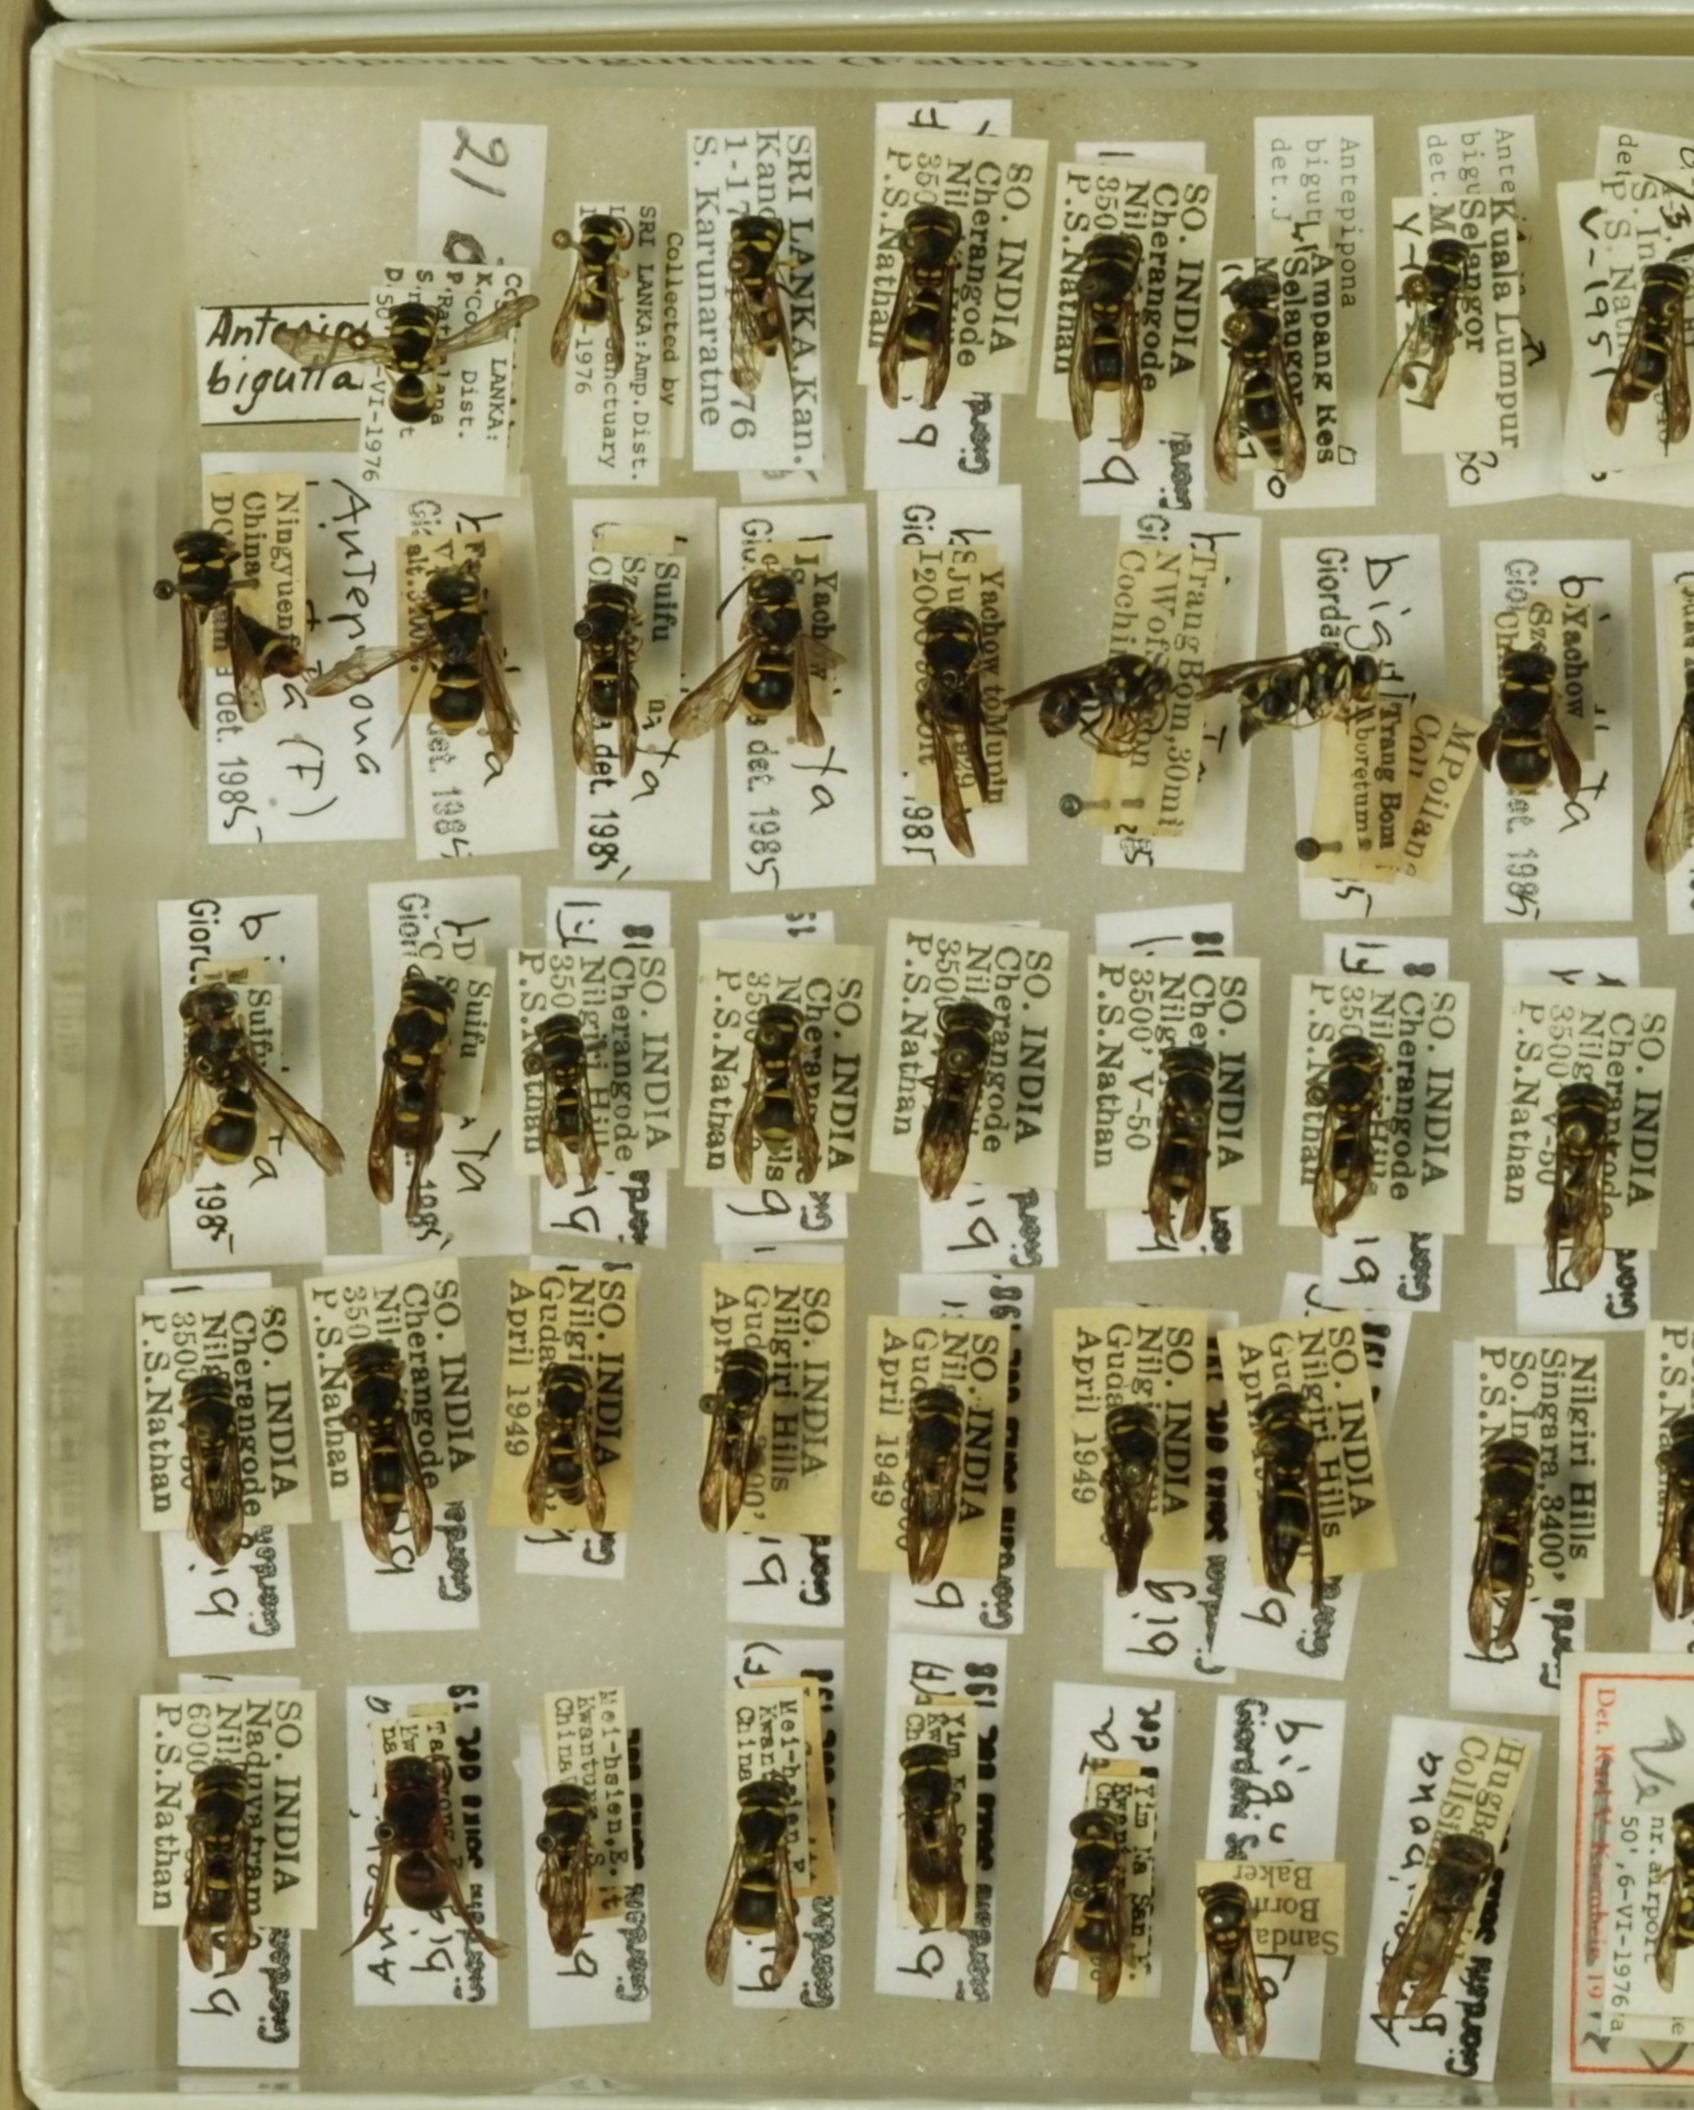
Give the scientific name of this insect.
Antepipona biguttata
